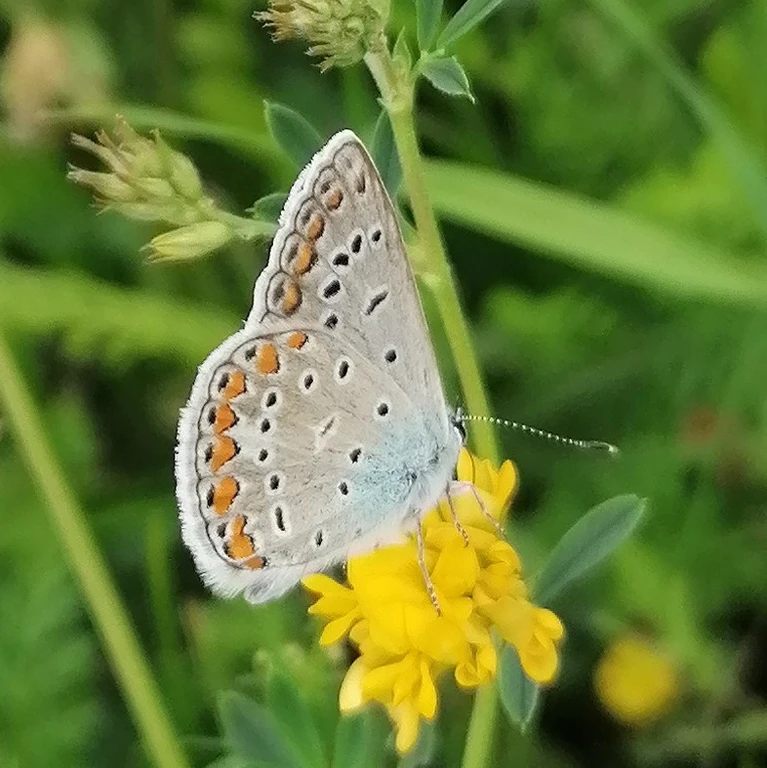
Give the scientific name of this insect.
Polyommatus icarus
